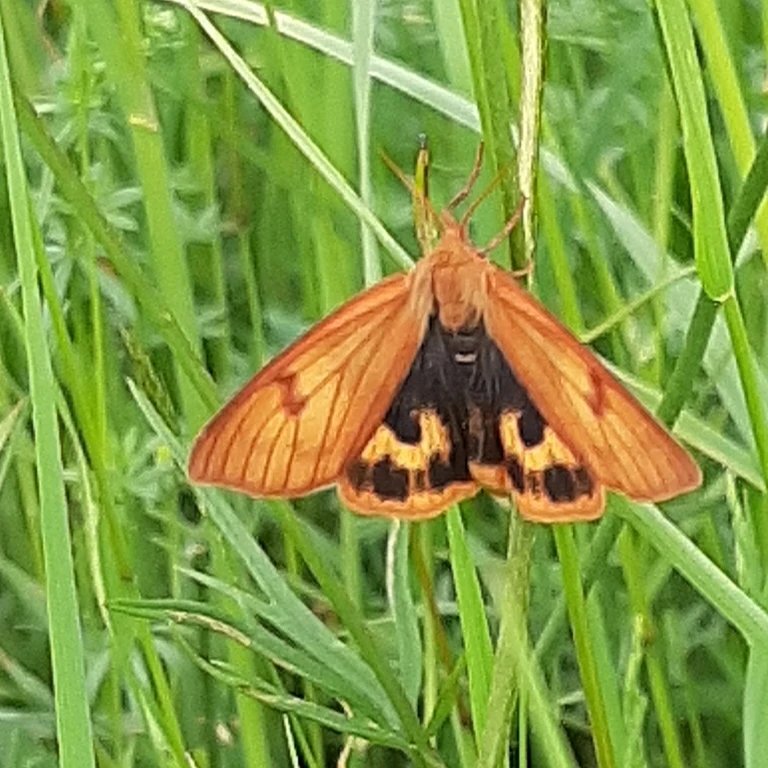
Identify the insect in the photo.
Diacrisia sannio
